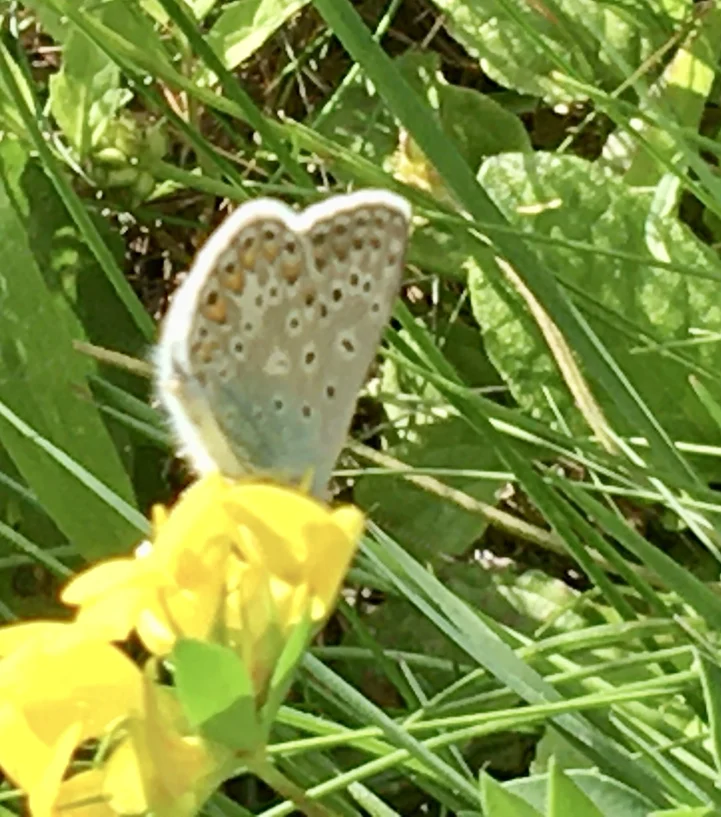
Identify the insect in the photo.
Polyommatus icarus
